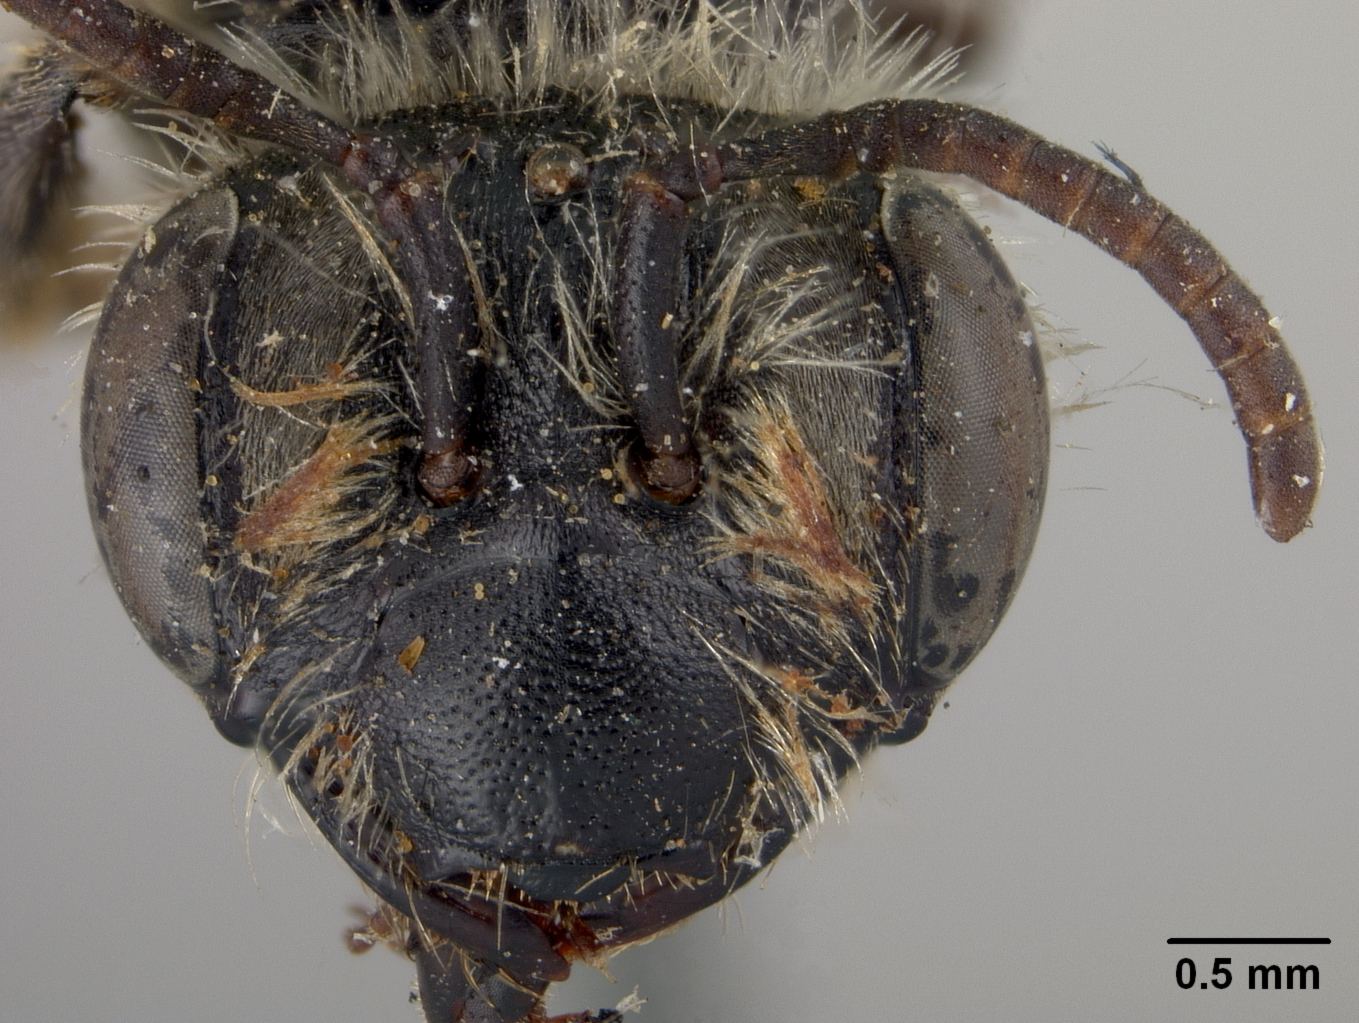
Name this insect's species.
Andrena rhodura
